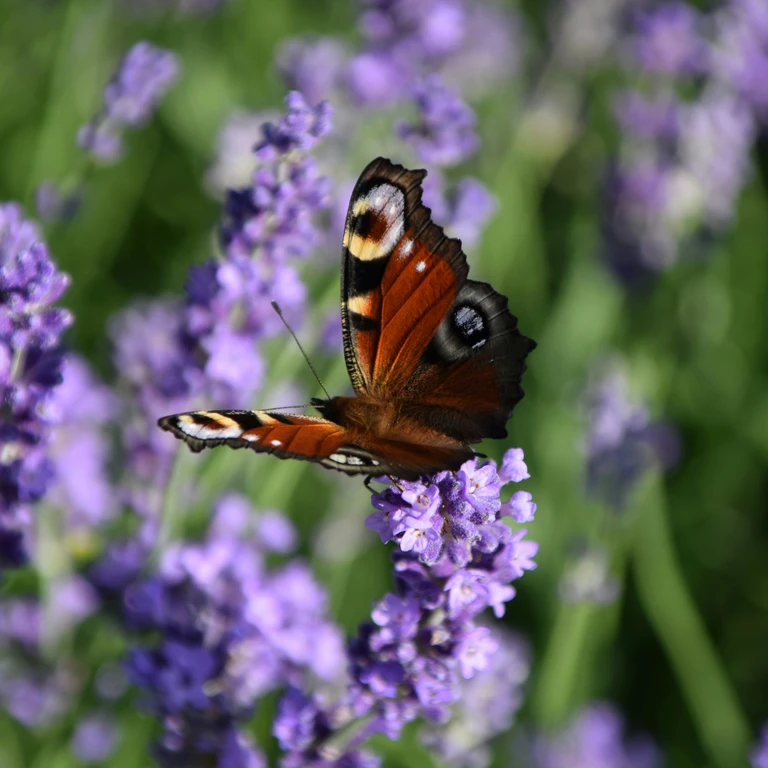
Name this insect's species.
Aglais io
